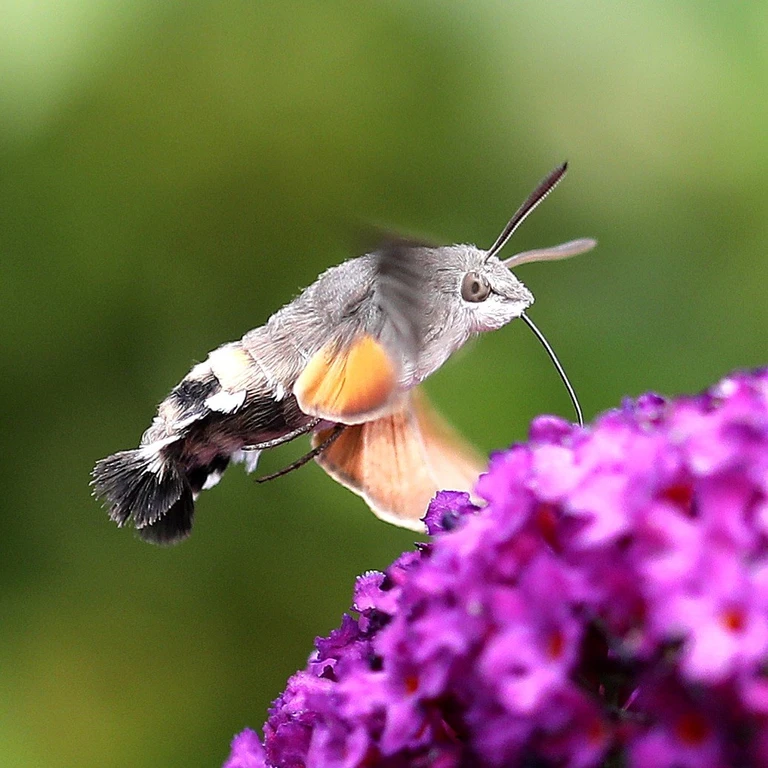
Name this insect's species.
Macroglossum stellatarum
